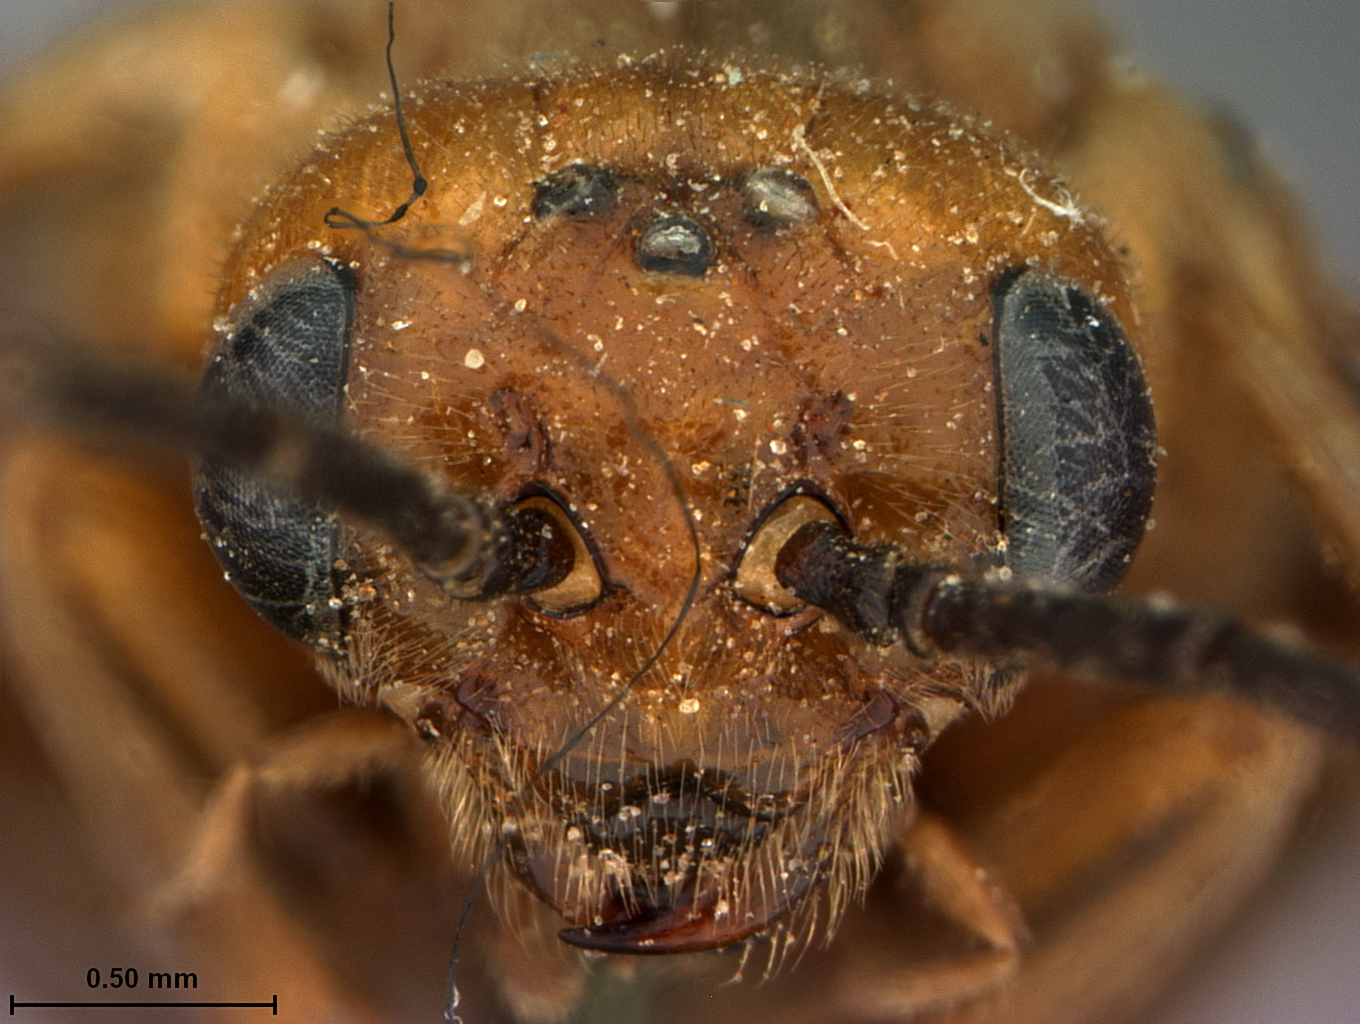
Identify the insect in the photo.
Hemichroa dyari
